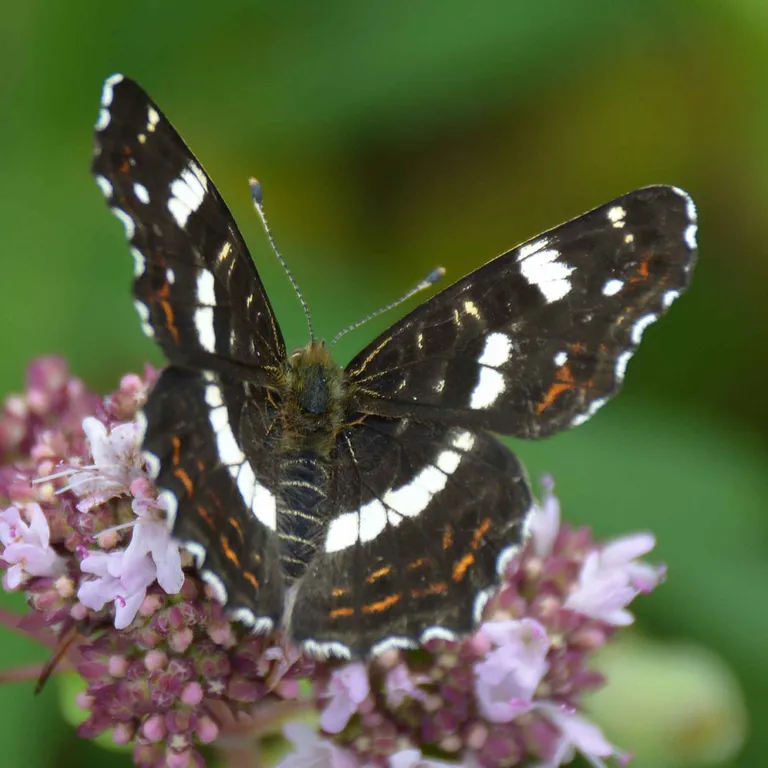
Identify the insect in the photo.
Araschnia levana
